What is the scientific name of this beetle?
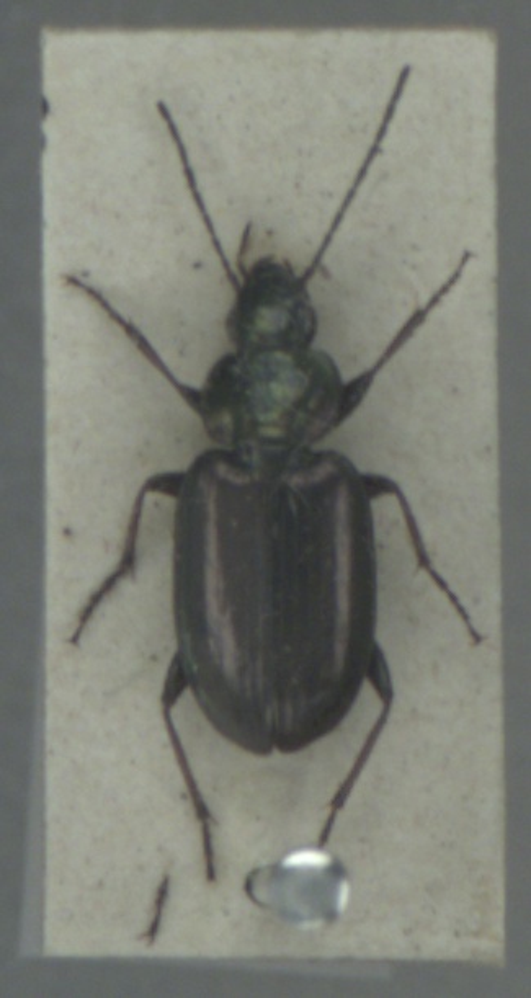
Agonum muelleri
